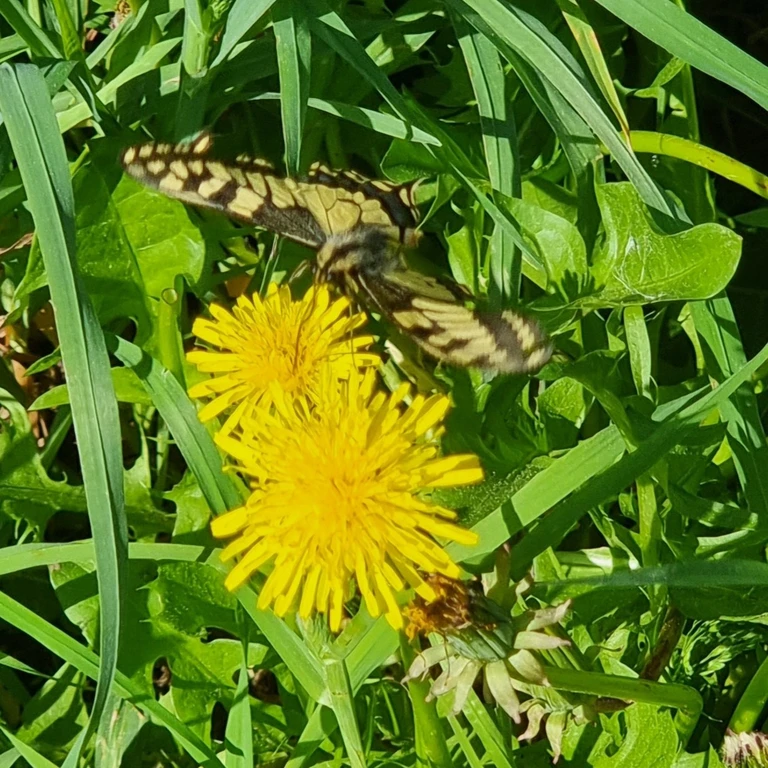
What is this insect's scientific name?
Papilio machaon
